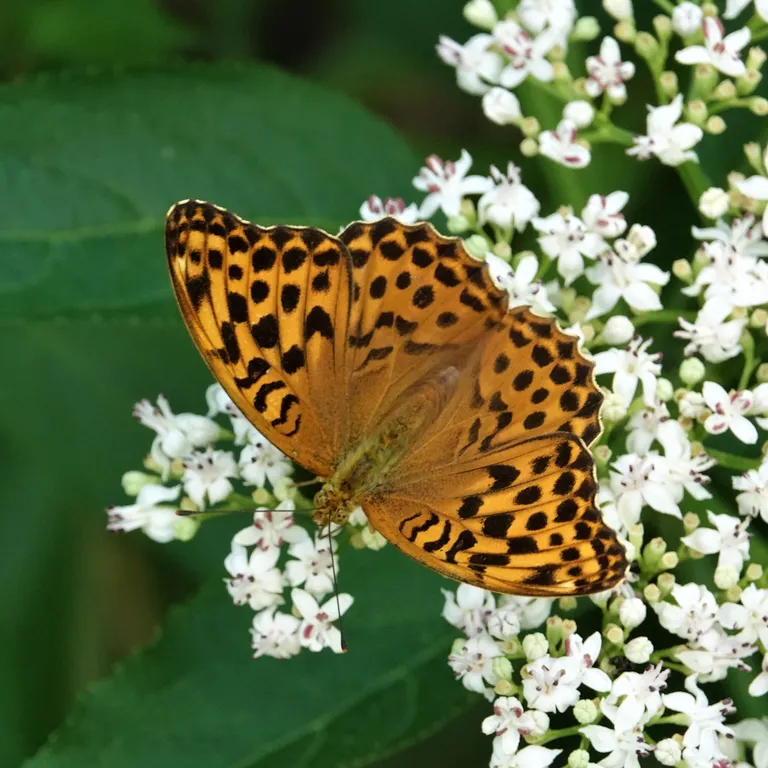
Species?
Argynnis paphia
